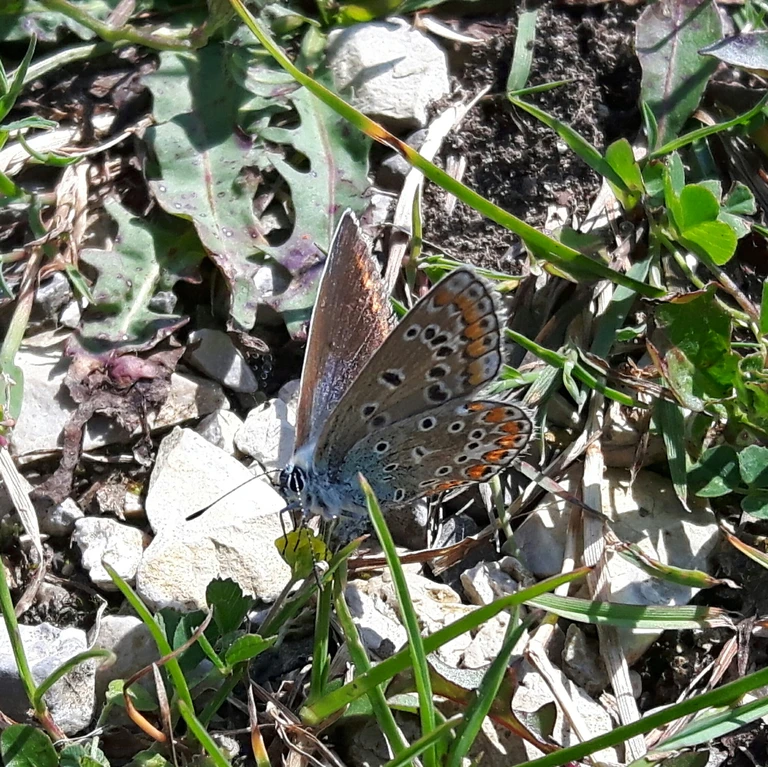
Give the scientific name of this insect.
Polyommatus icarus
